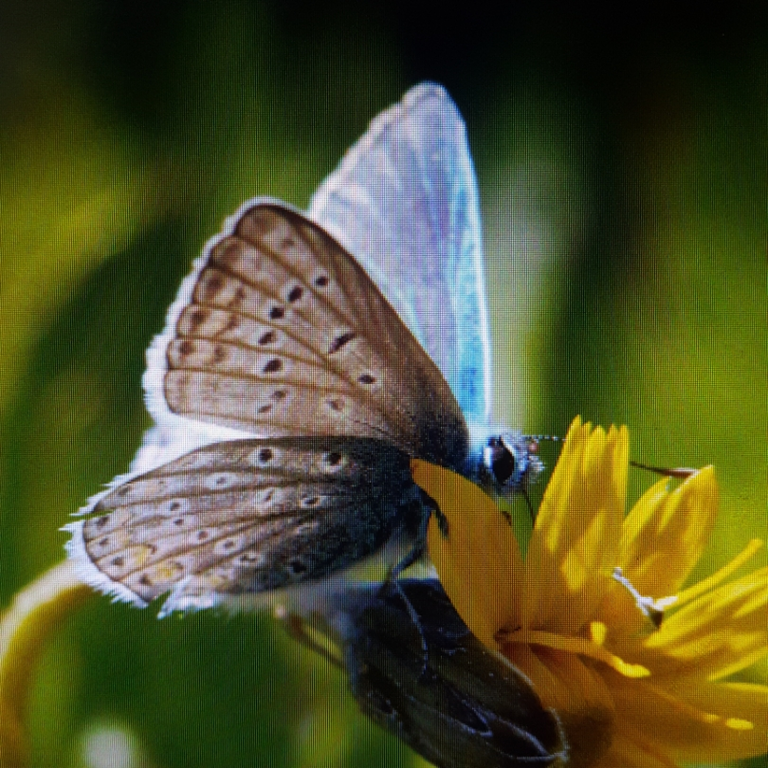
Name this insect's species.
Polyommatus icarus
